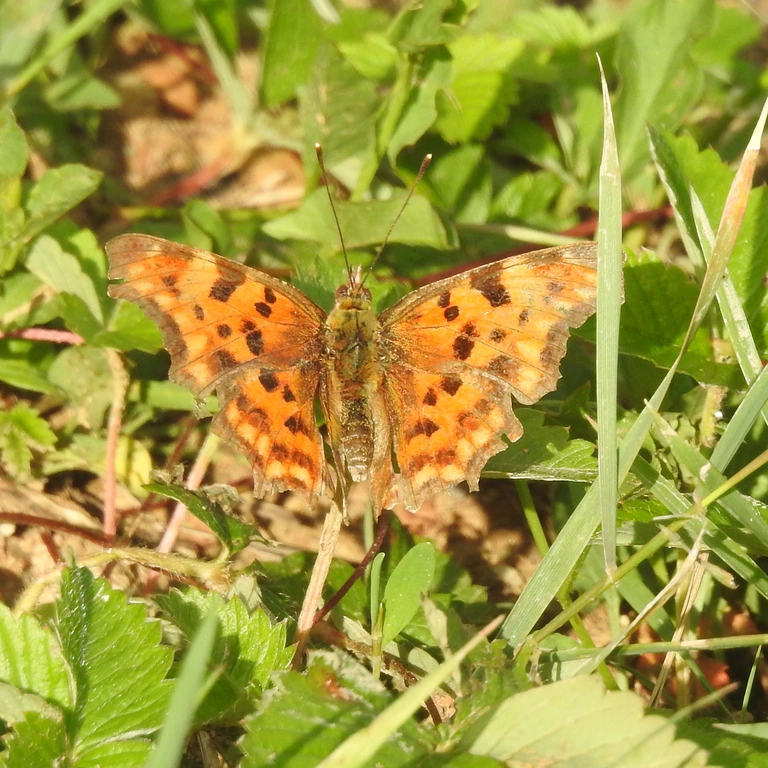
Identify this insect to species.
Polygonia c-album
